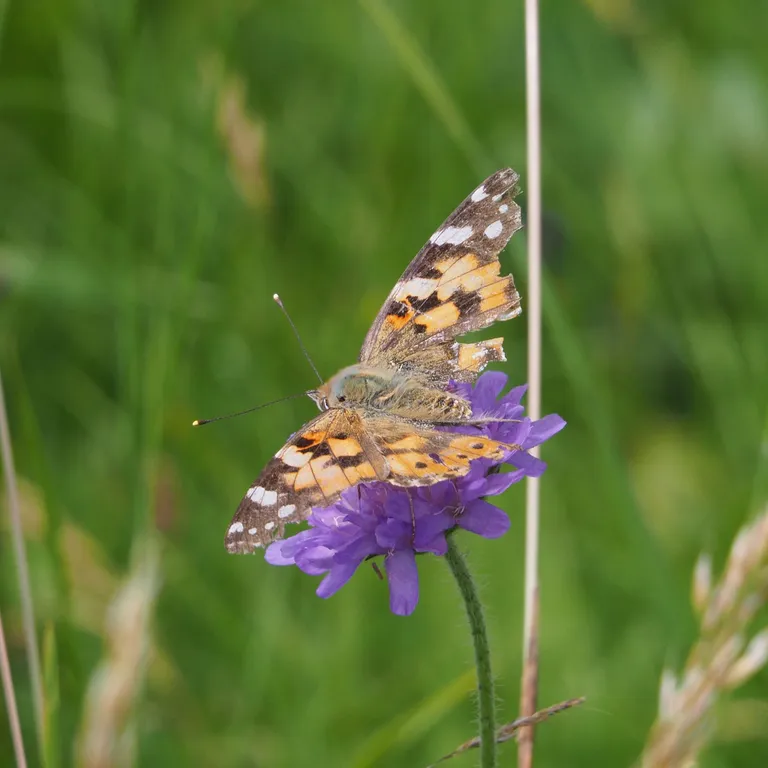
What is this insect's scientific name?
Vanessa cardui
